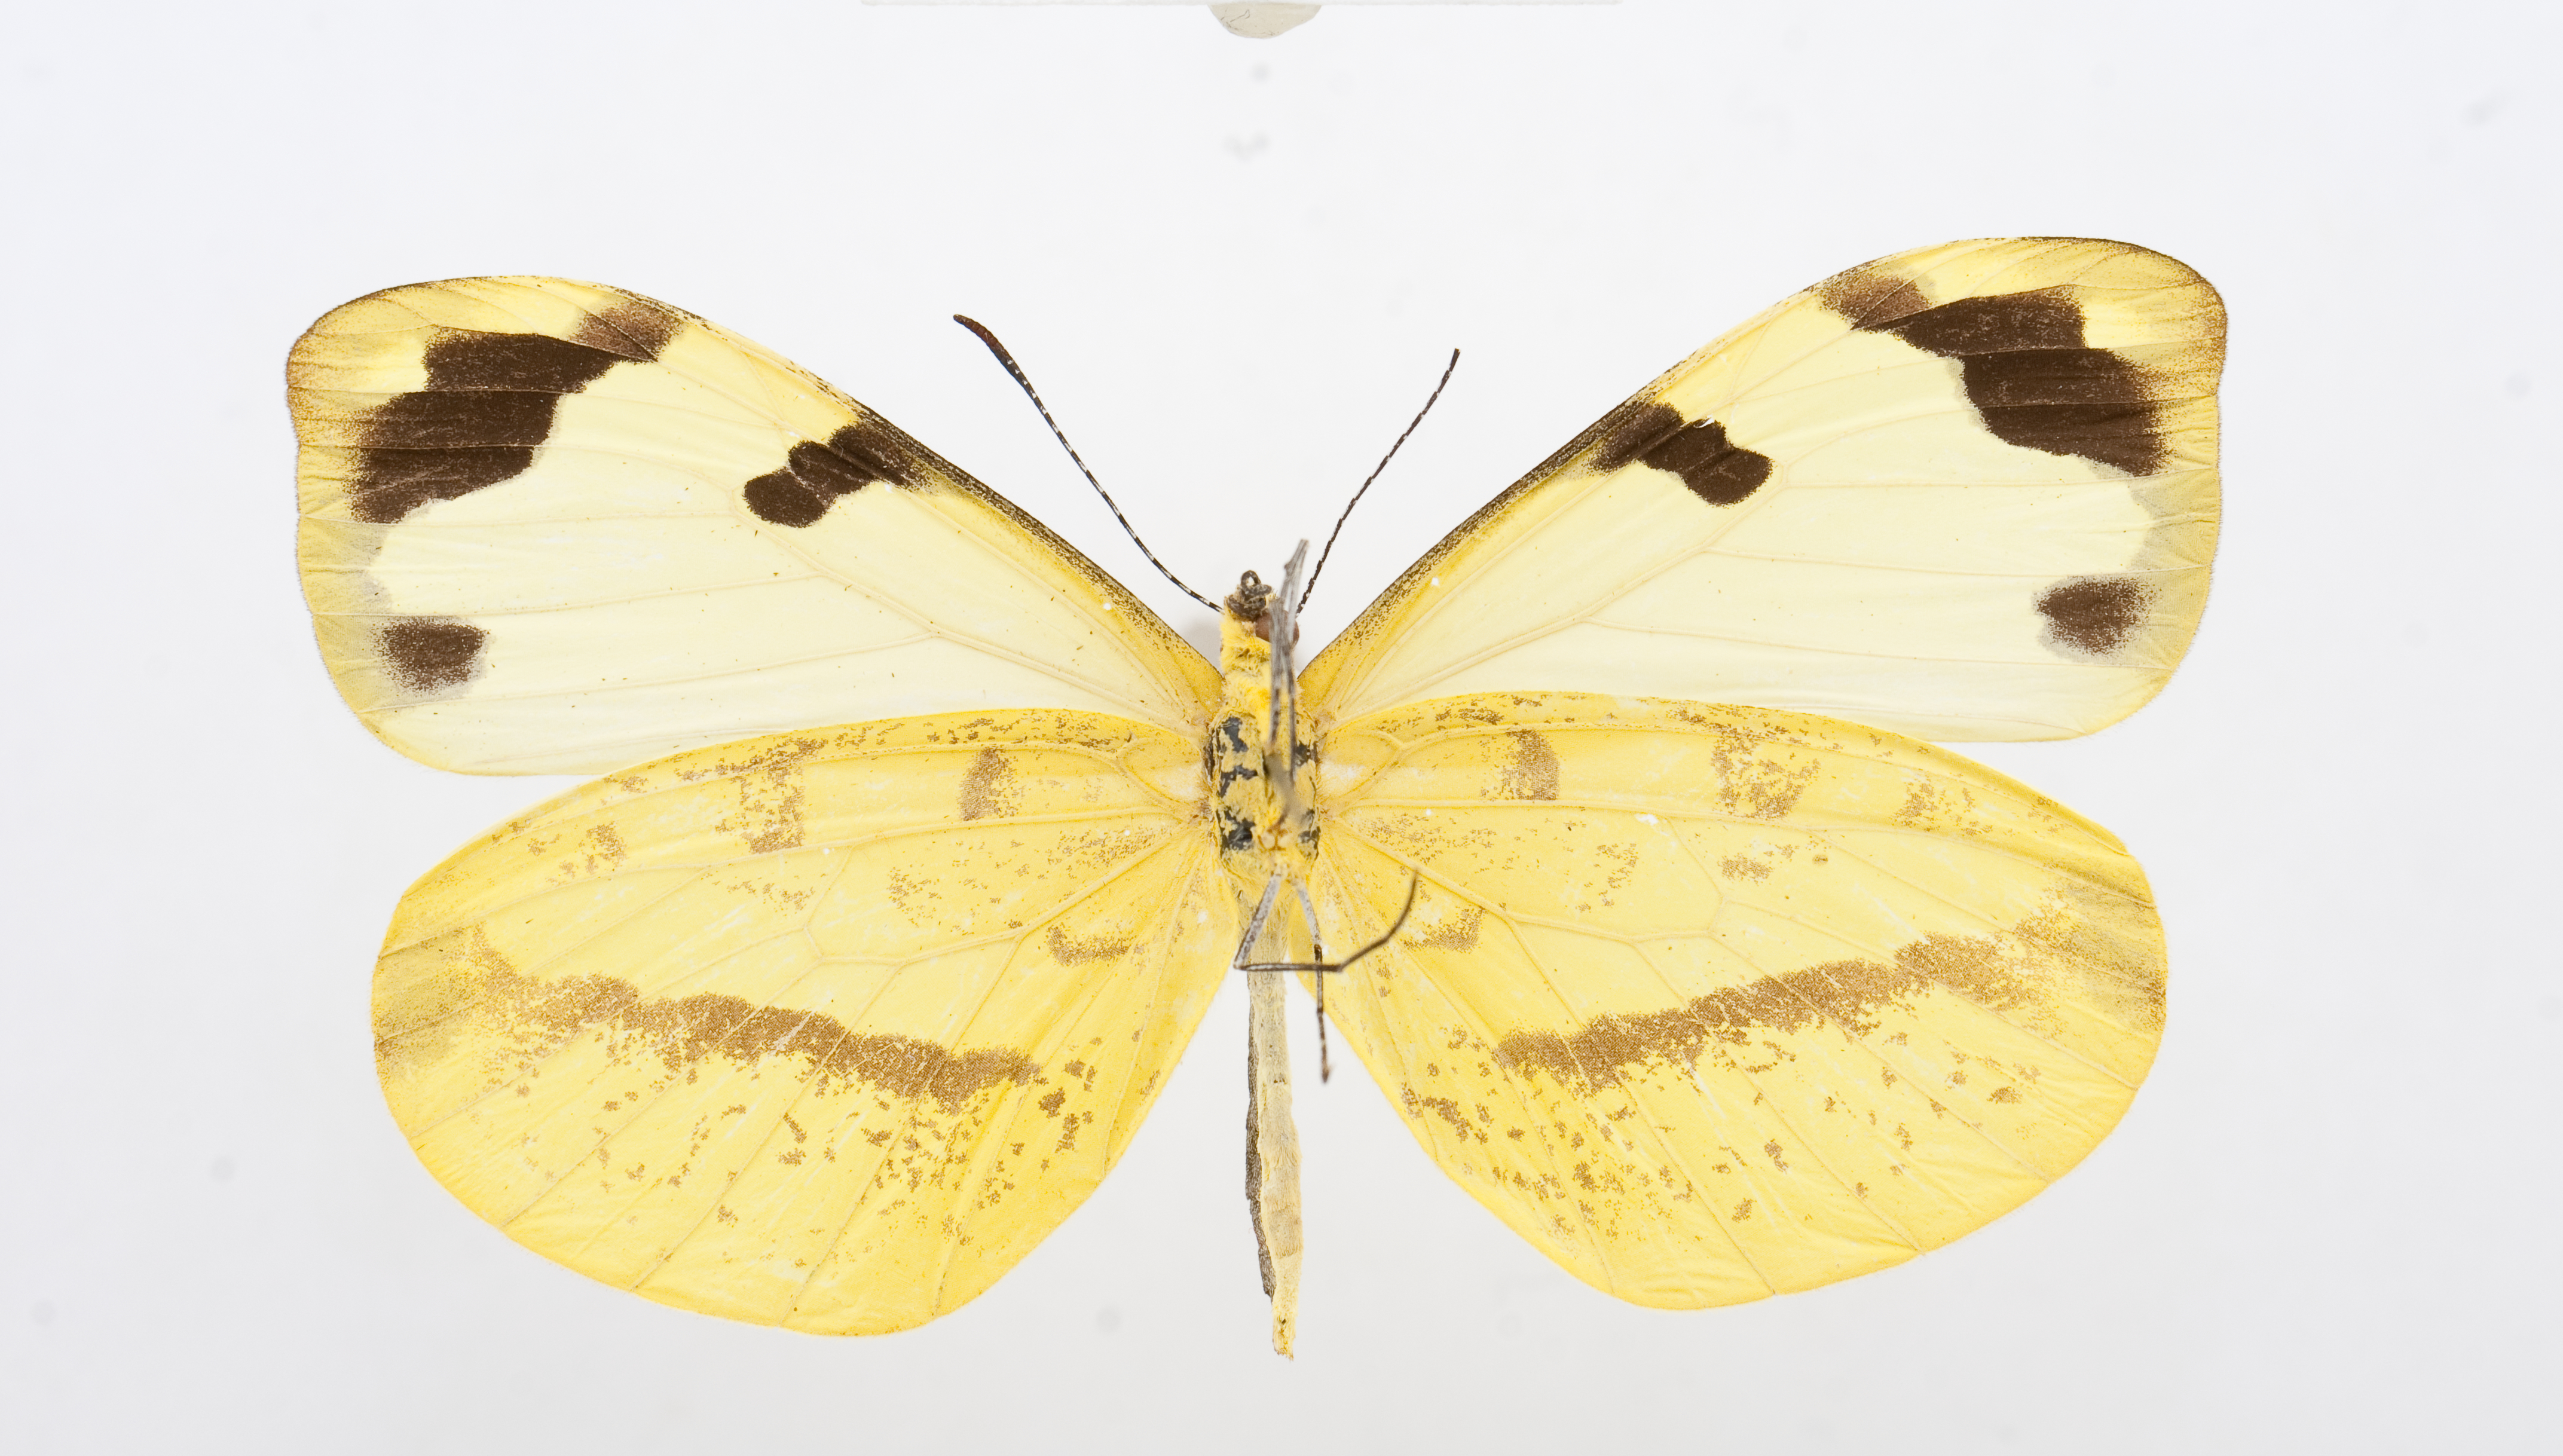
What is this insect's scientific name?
Enantia jethys
